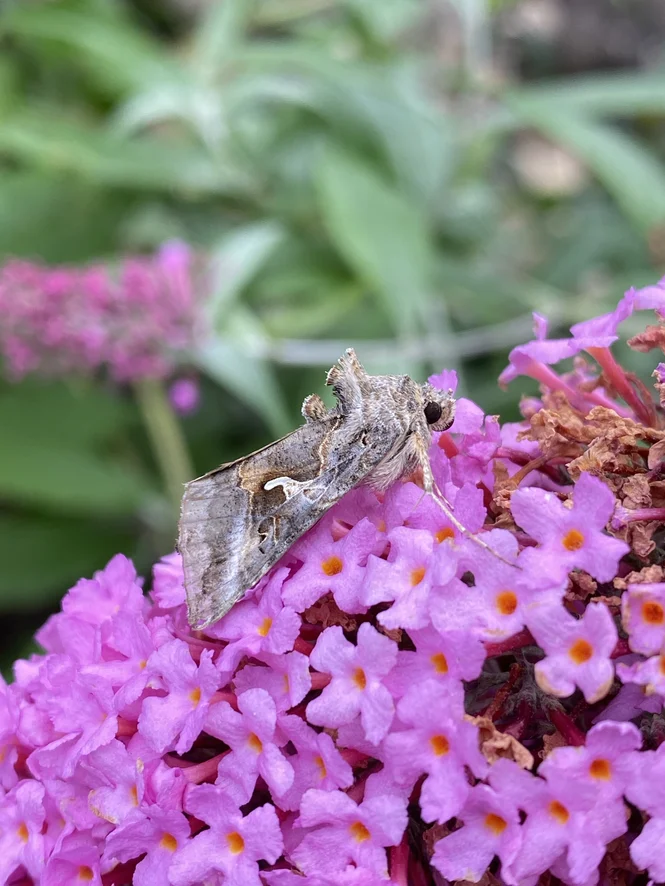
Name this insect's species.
Autographa gamma
